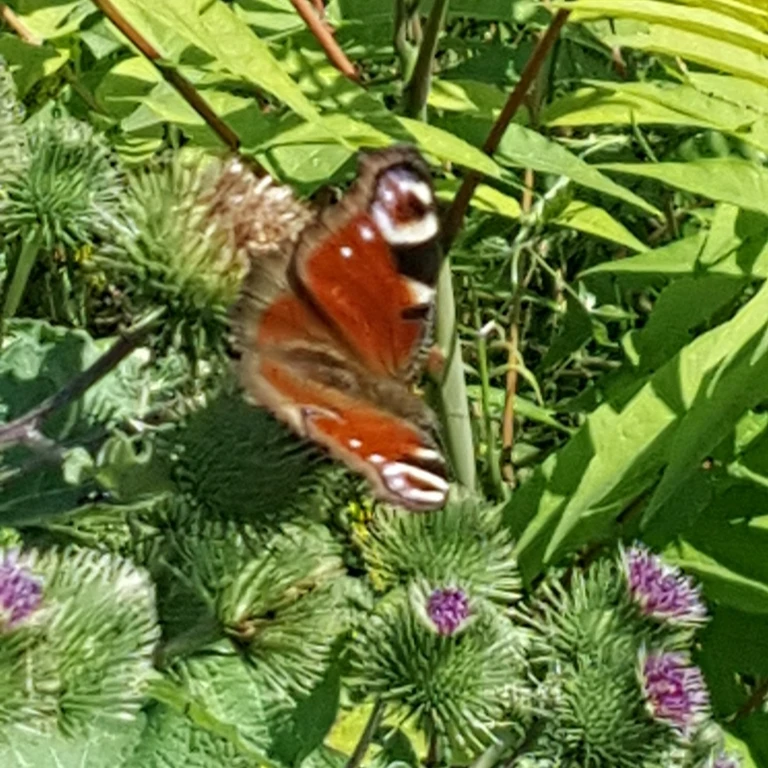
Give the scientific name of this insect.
Aglais io
